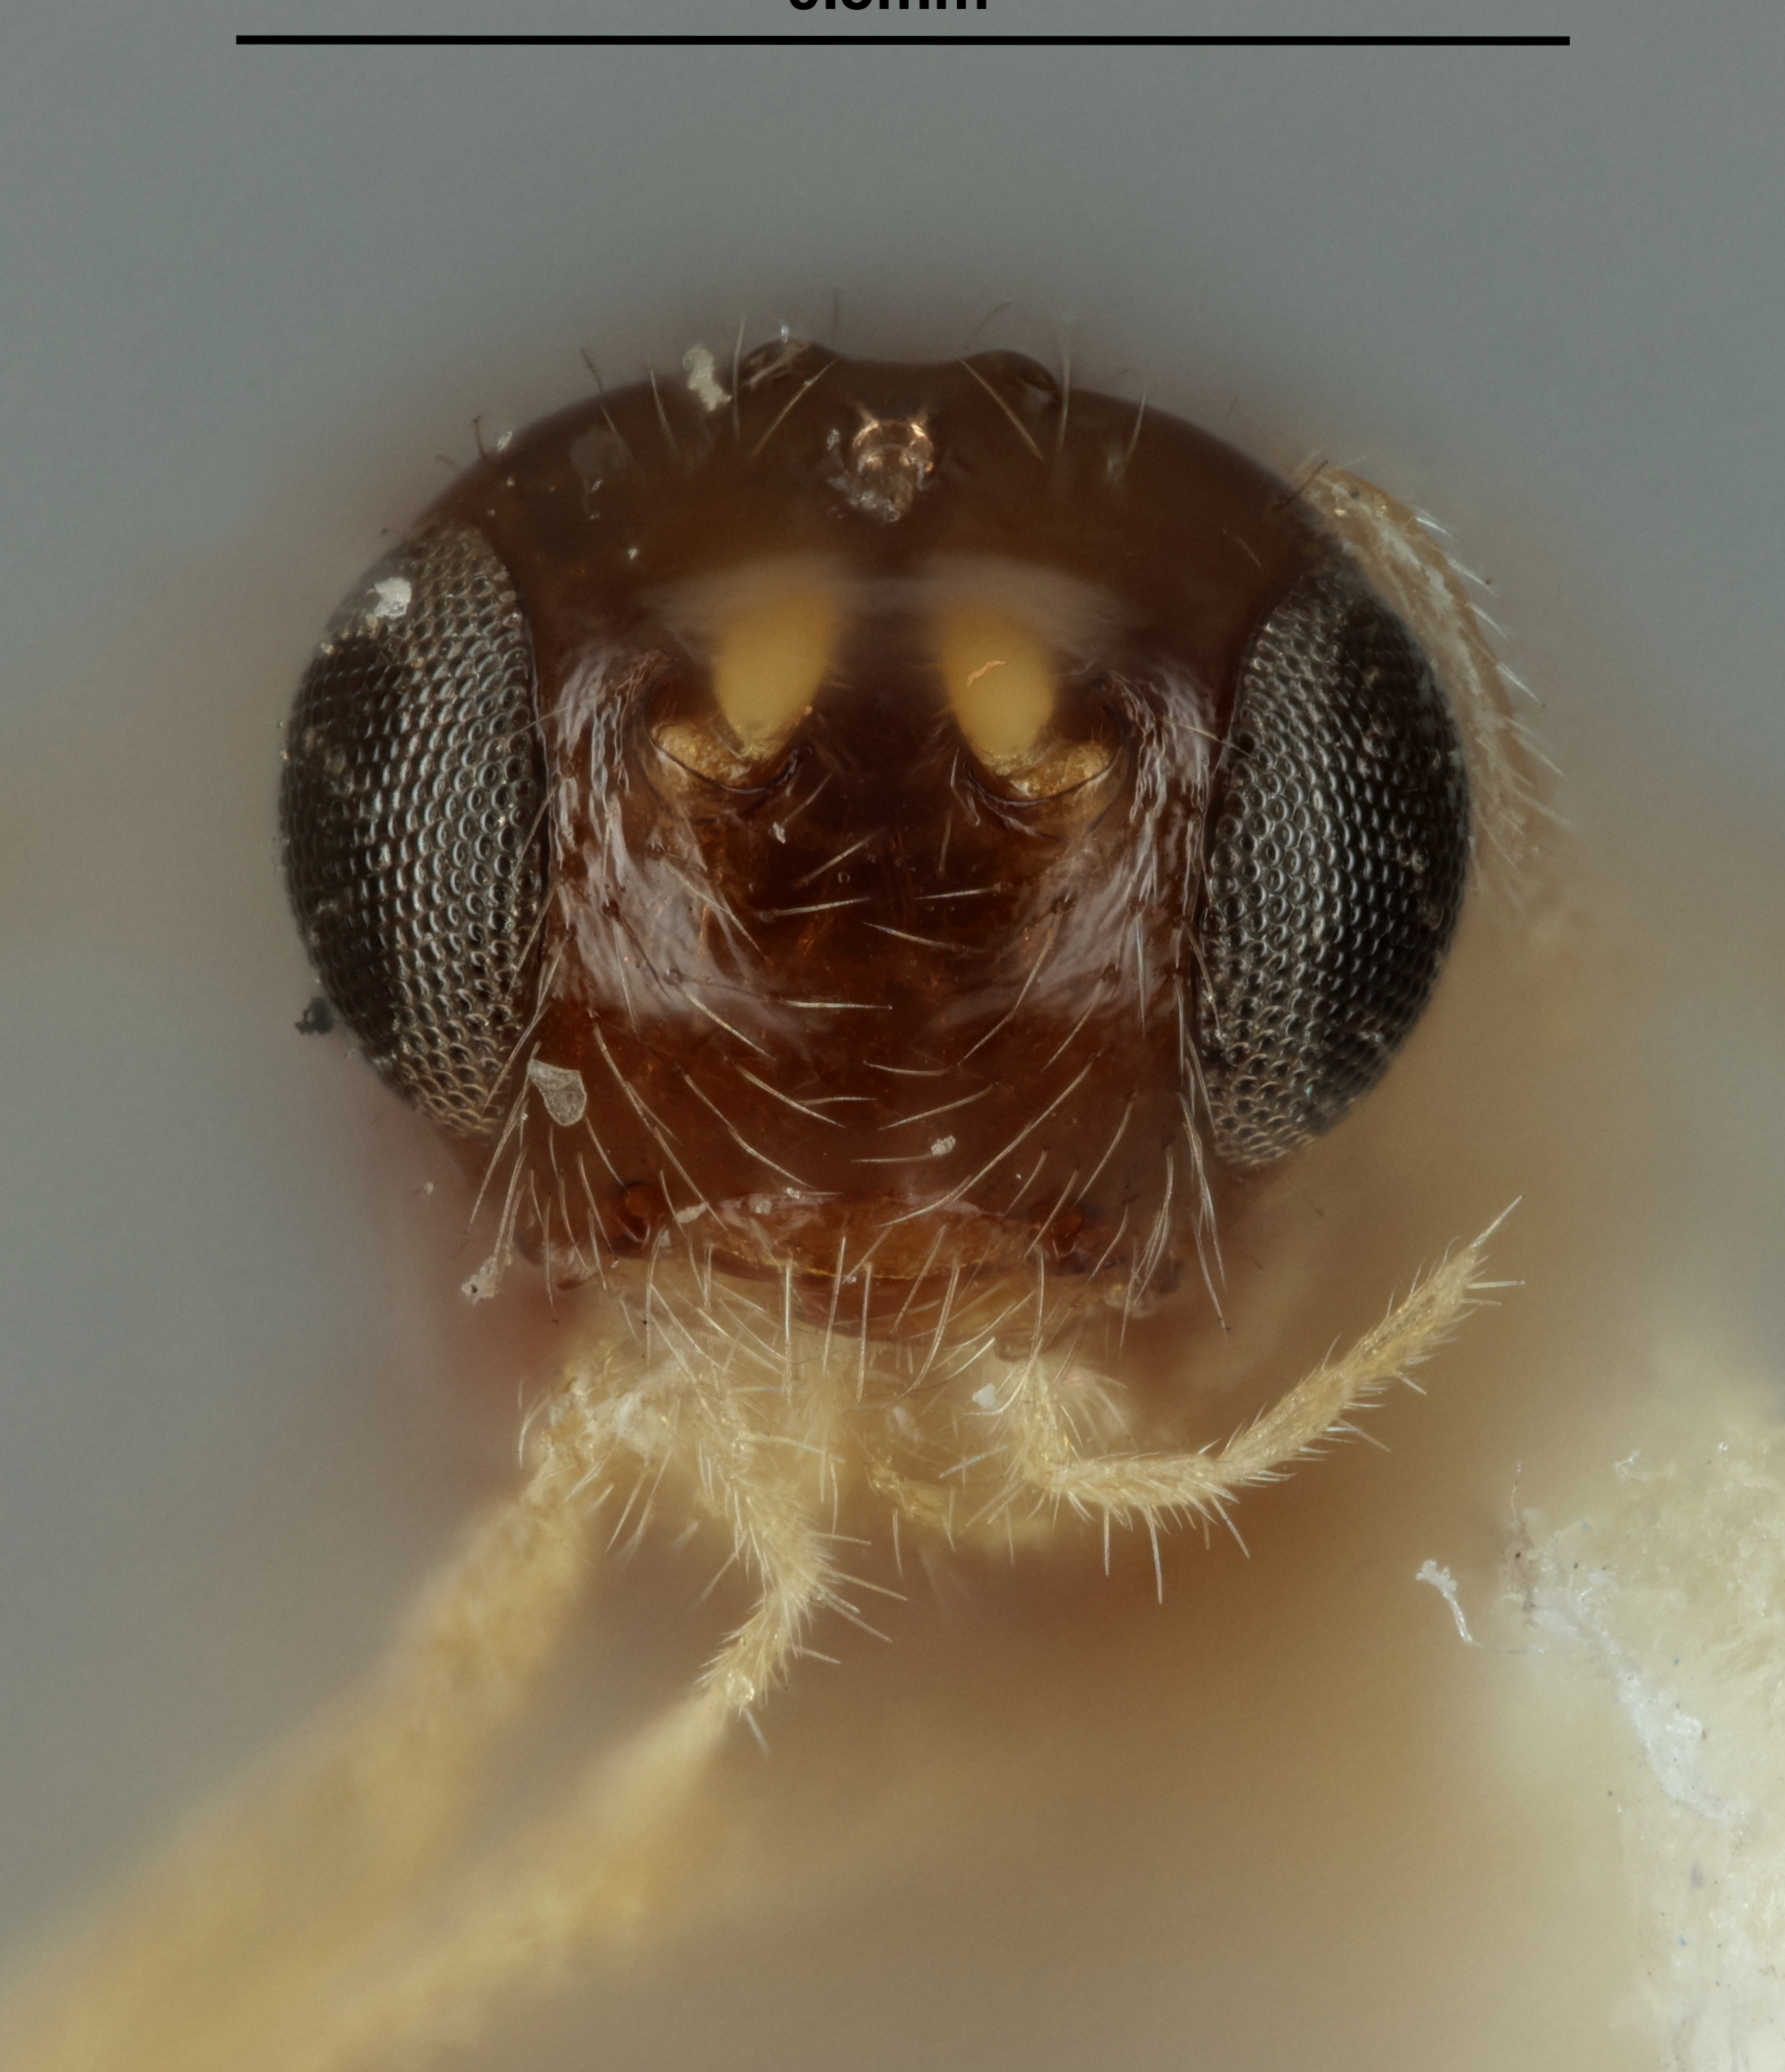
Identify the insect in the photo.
Opius turneri
